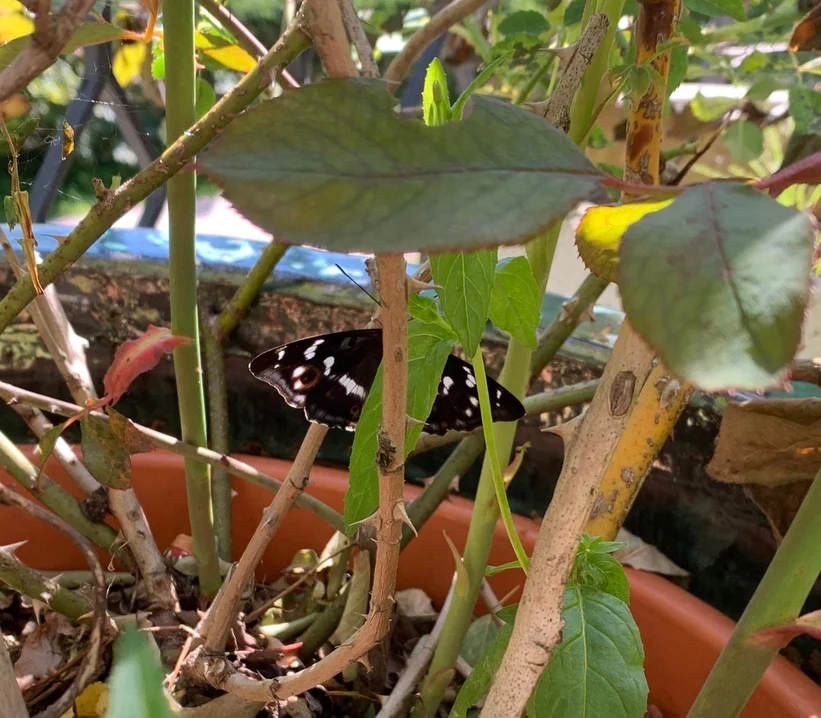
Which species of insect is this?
Apatura iris
